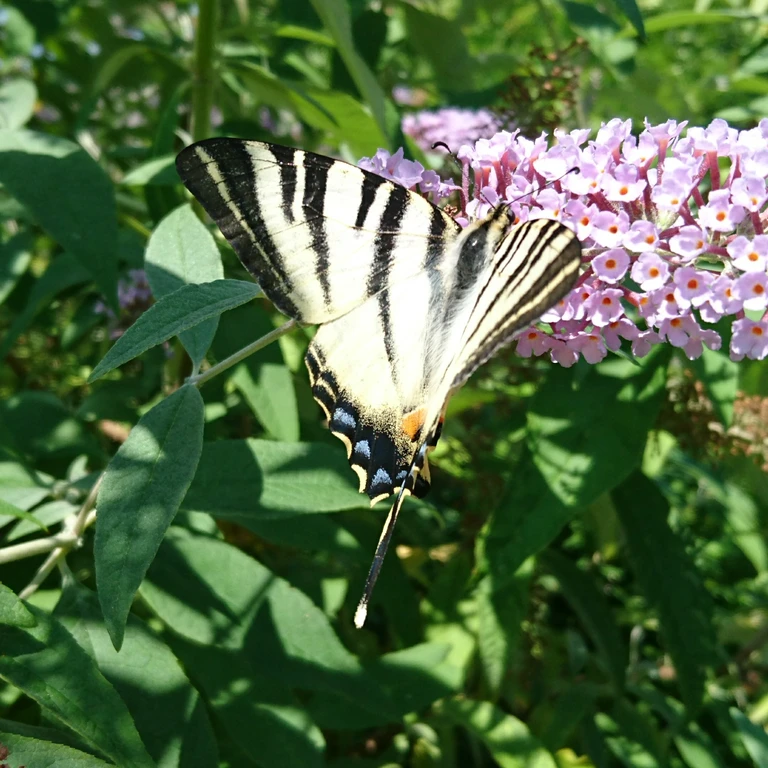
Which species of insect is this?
Iphiclides podalirius
